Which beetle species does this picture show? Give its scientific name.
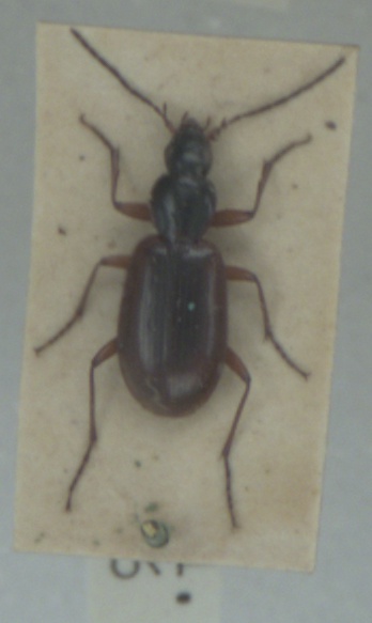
Agonum thoreyi
